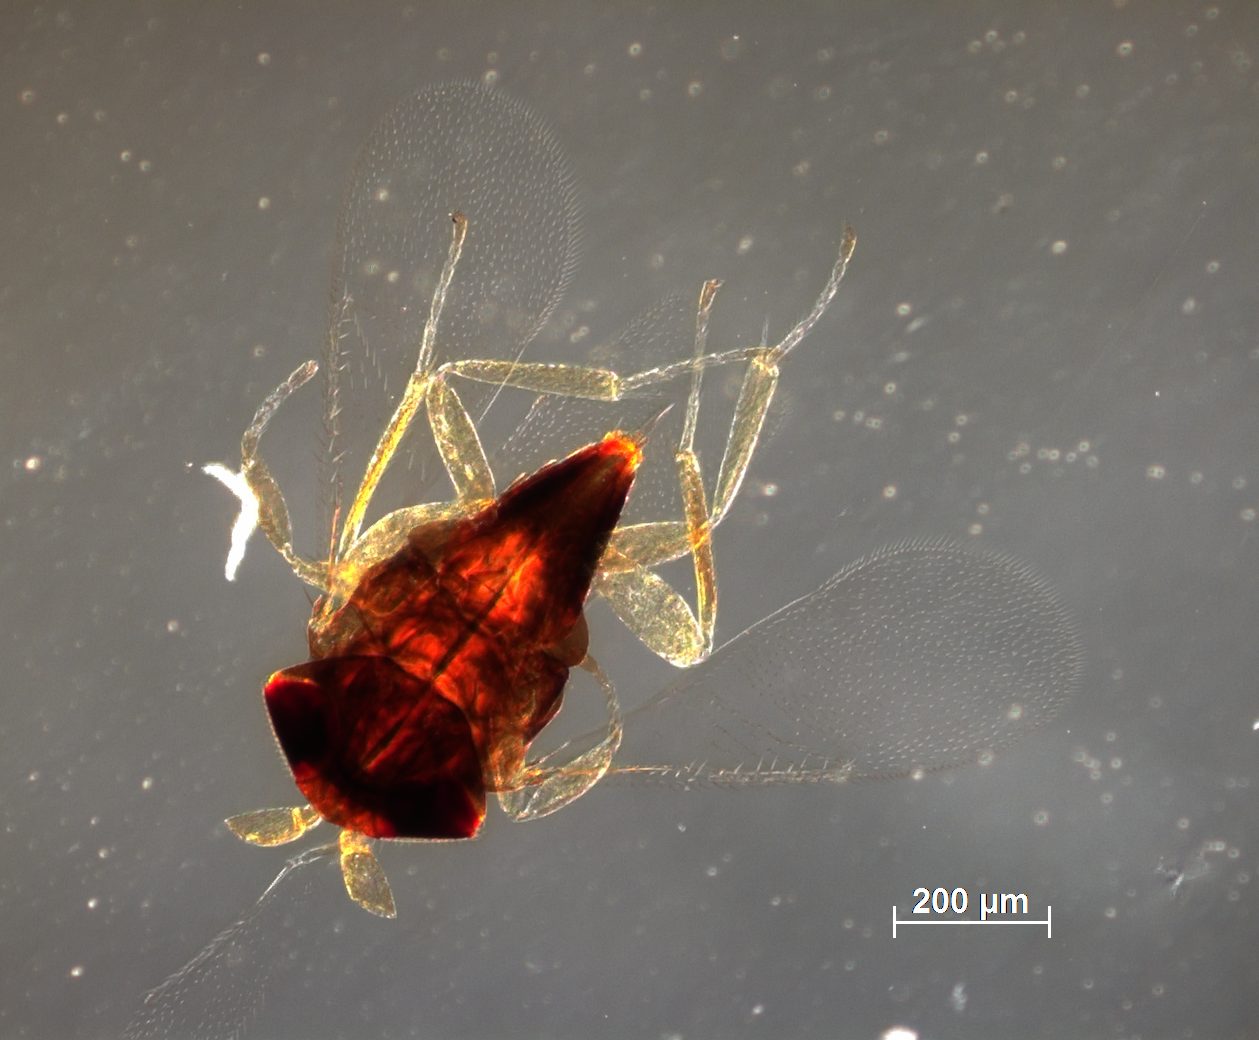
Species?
Aphelinus nigritus
